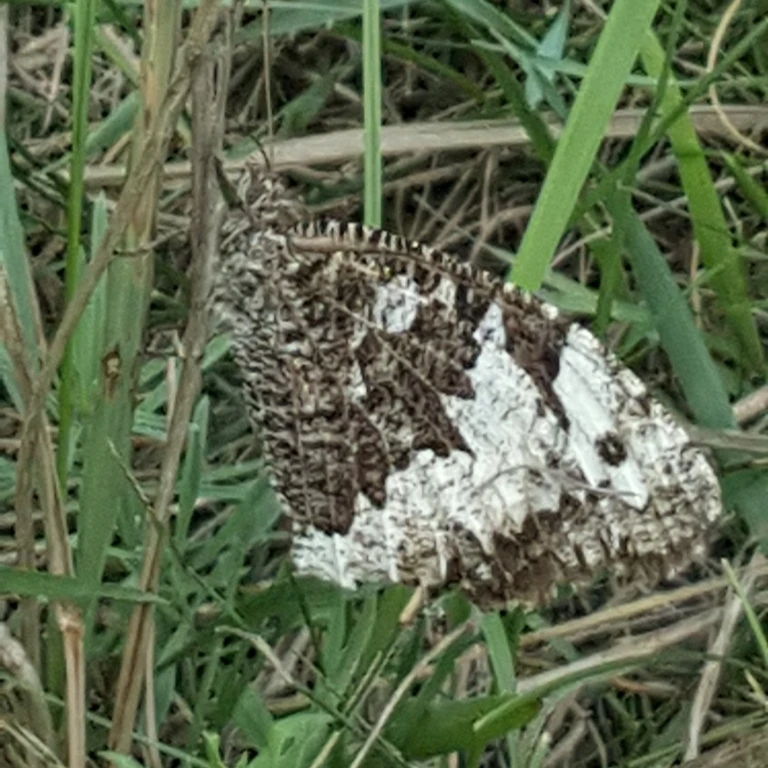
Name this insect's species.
Brintesia circe
